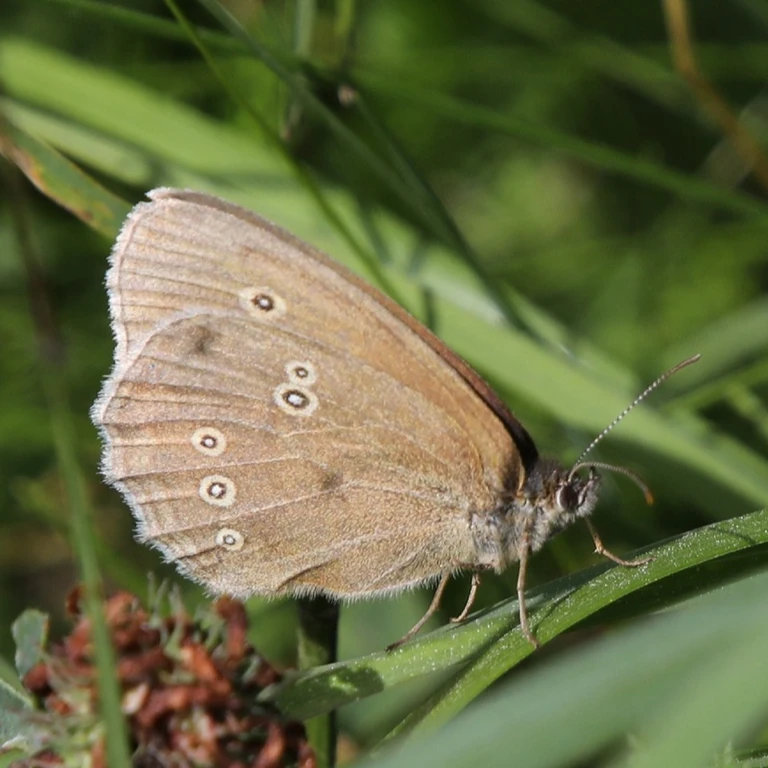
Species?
Aphantopus hyperantus
